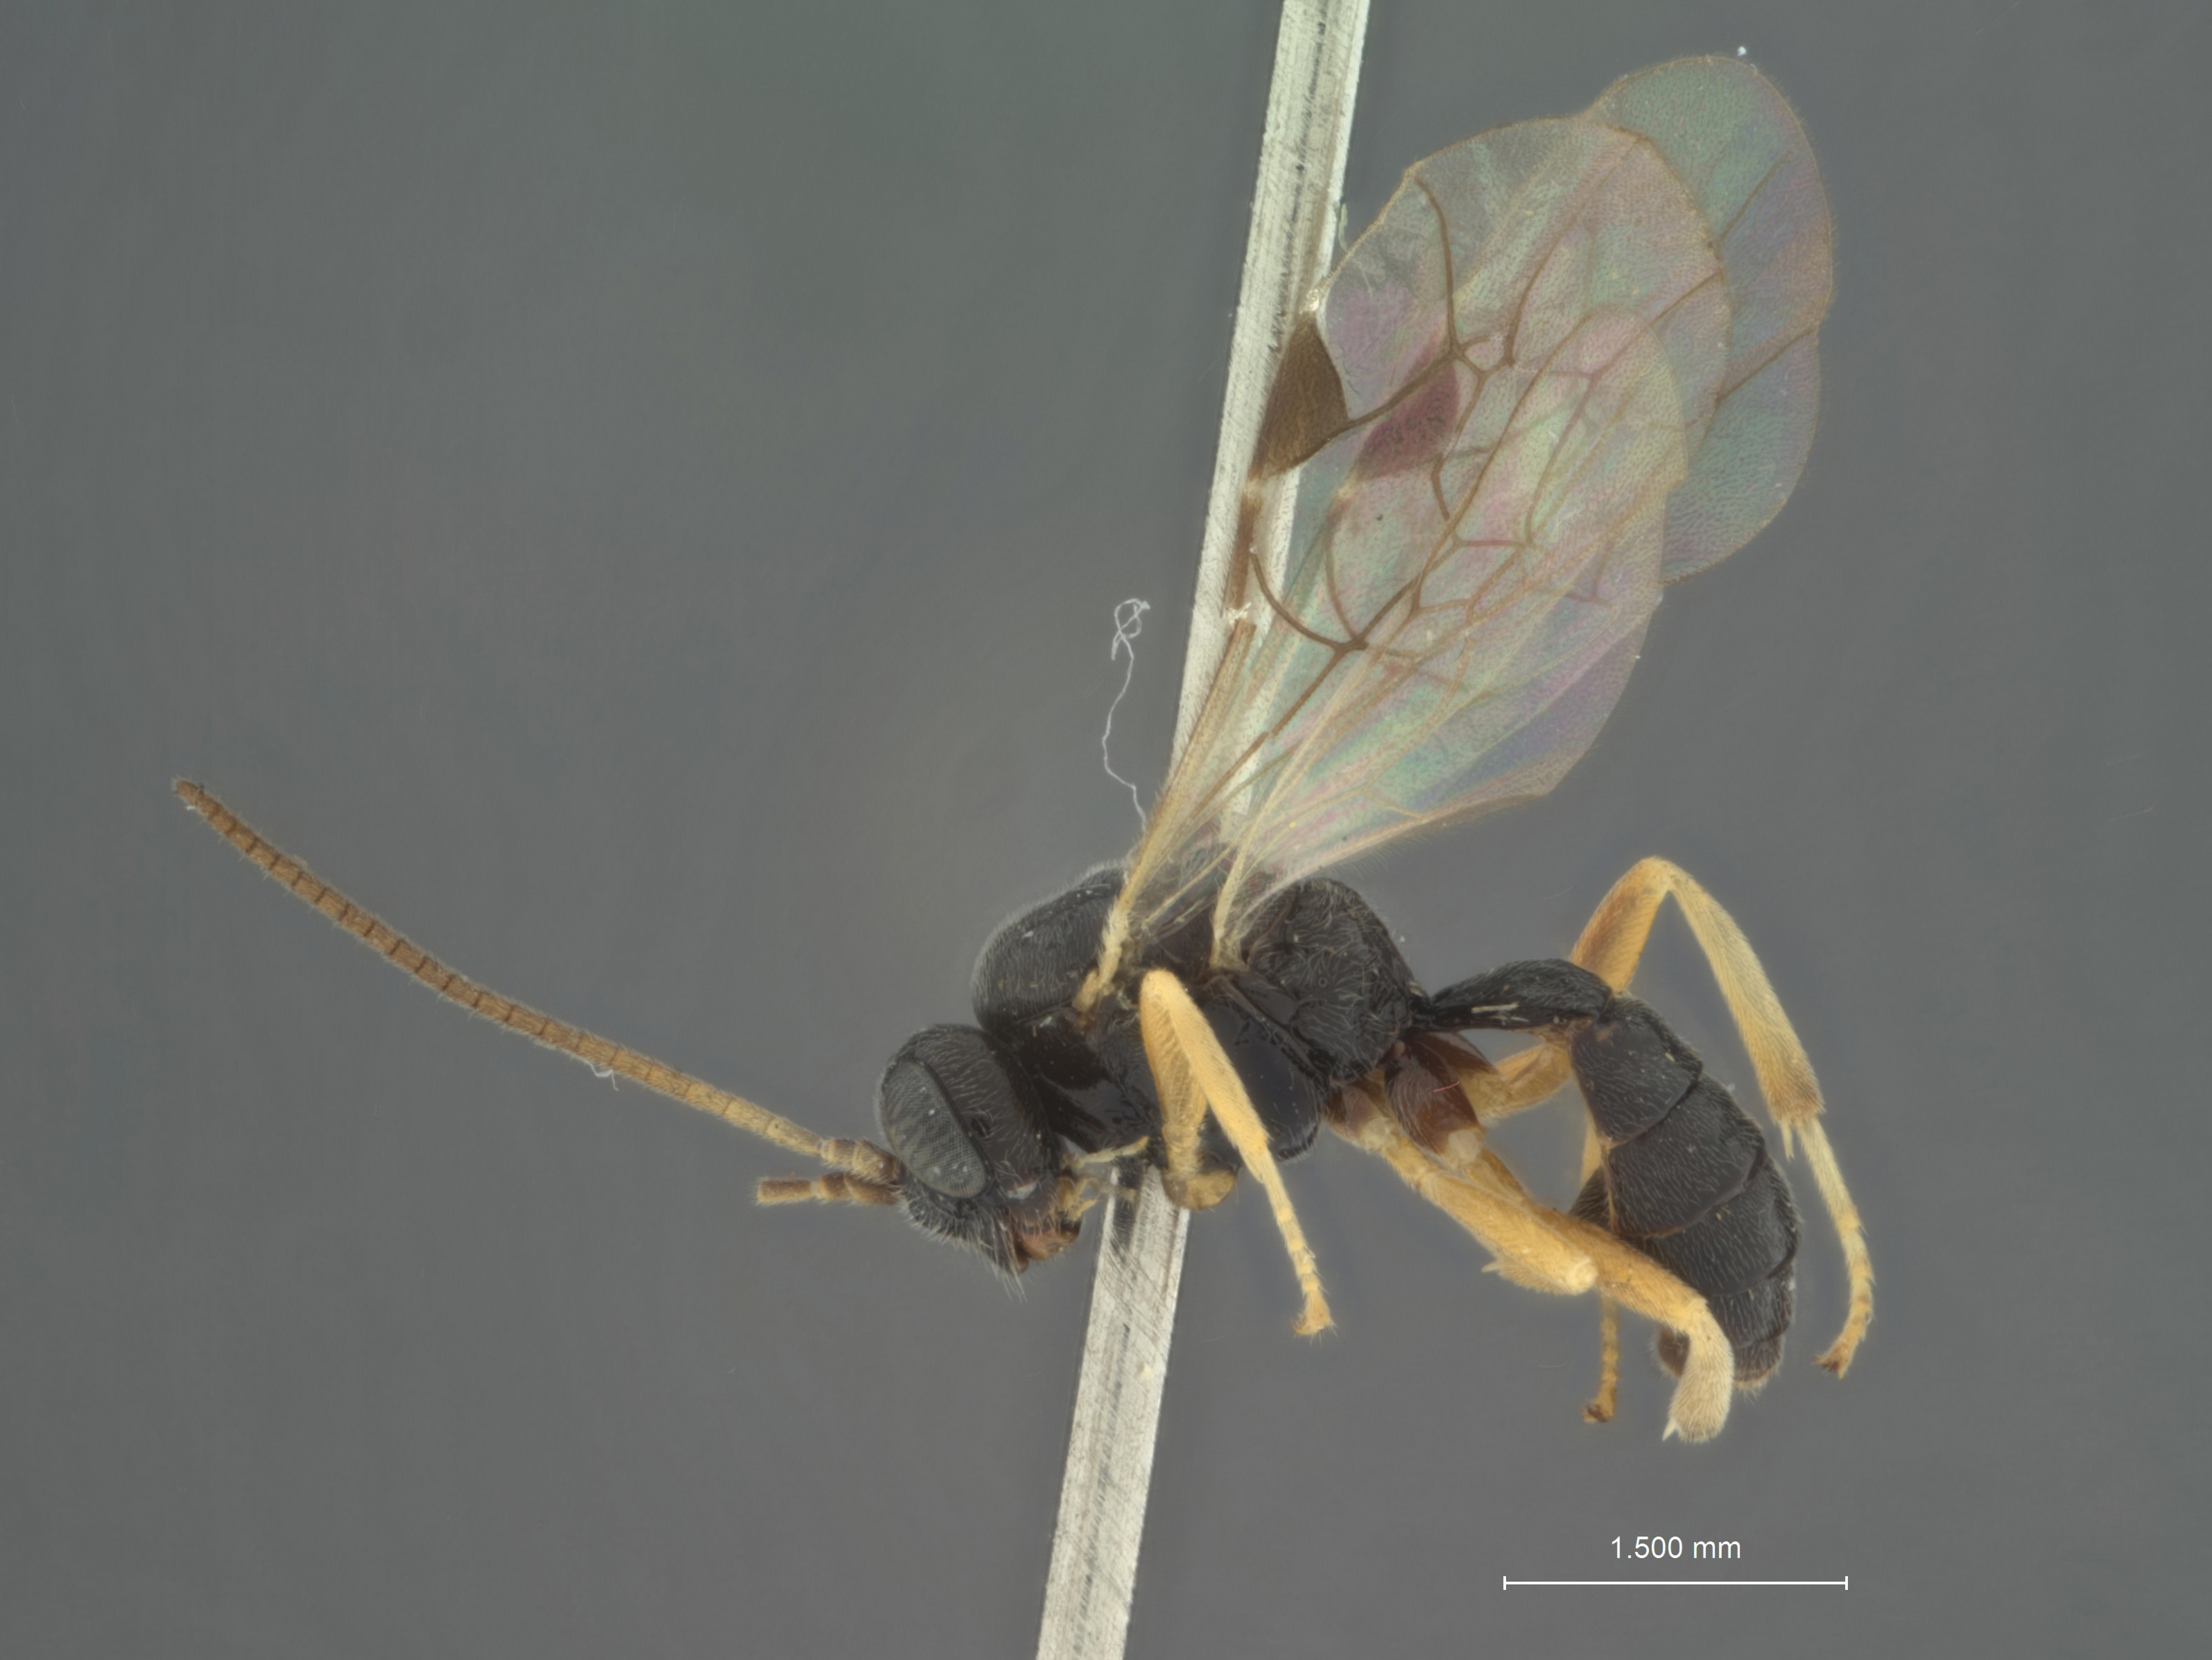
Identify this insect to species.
Rhimphalea dubia
